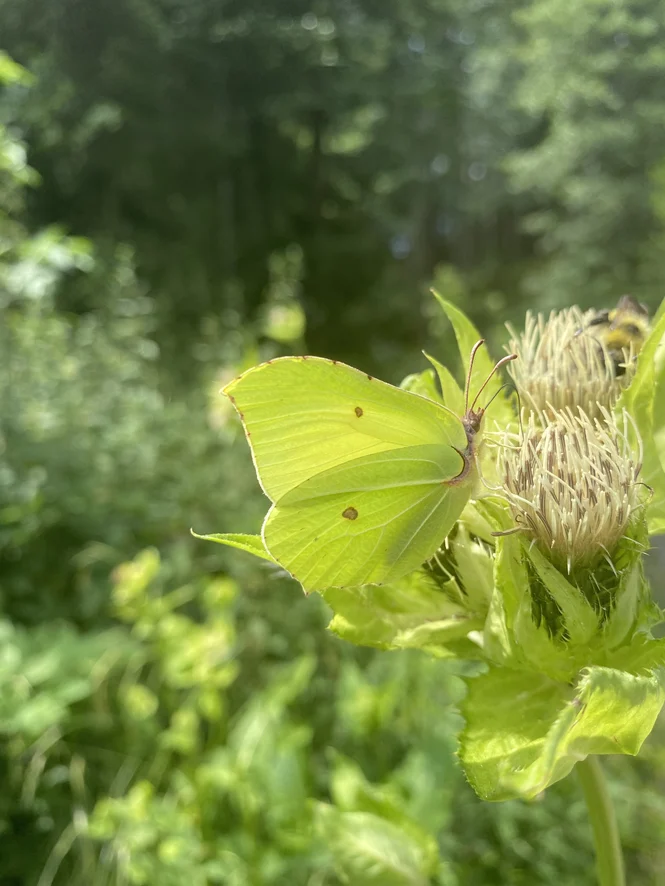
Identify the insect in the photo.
Gonepteryx rhamni
